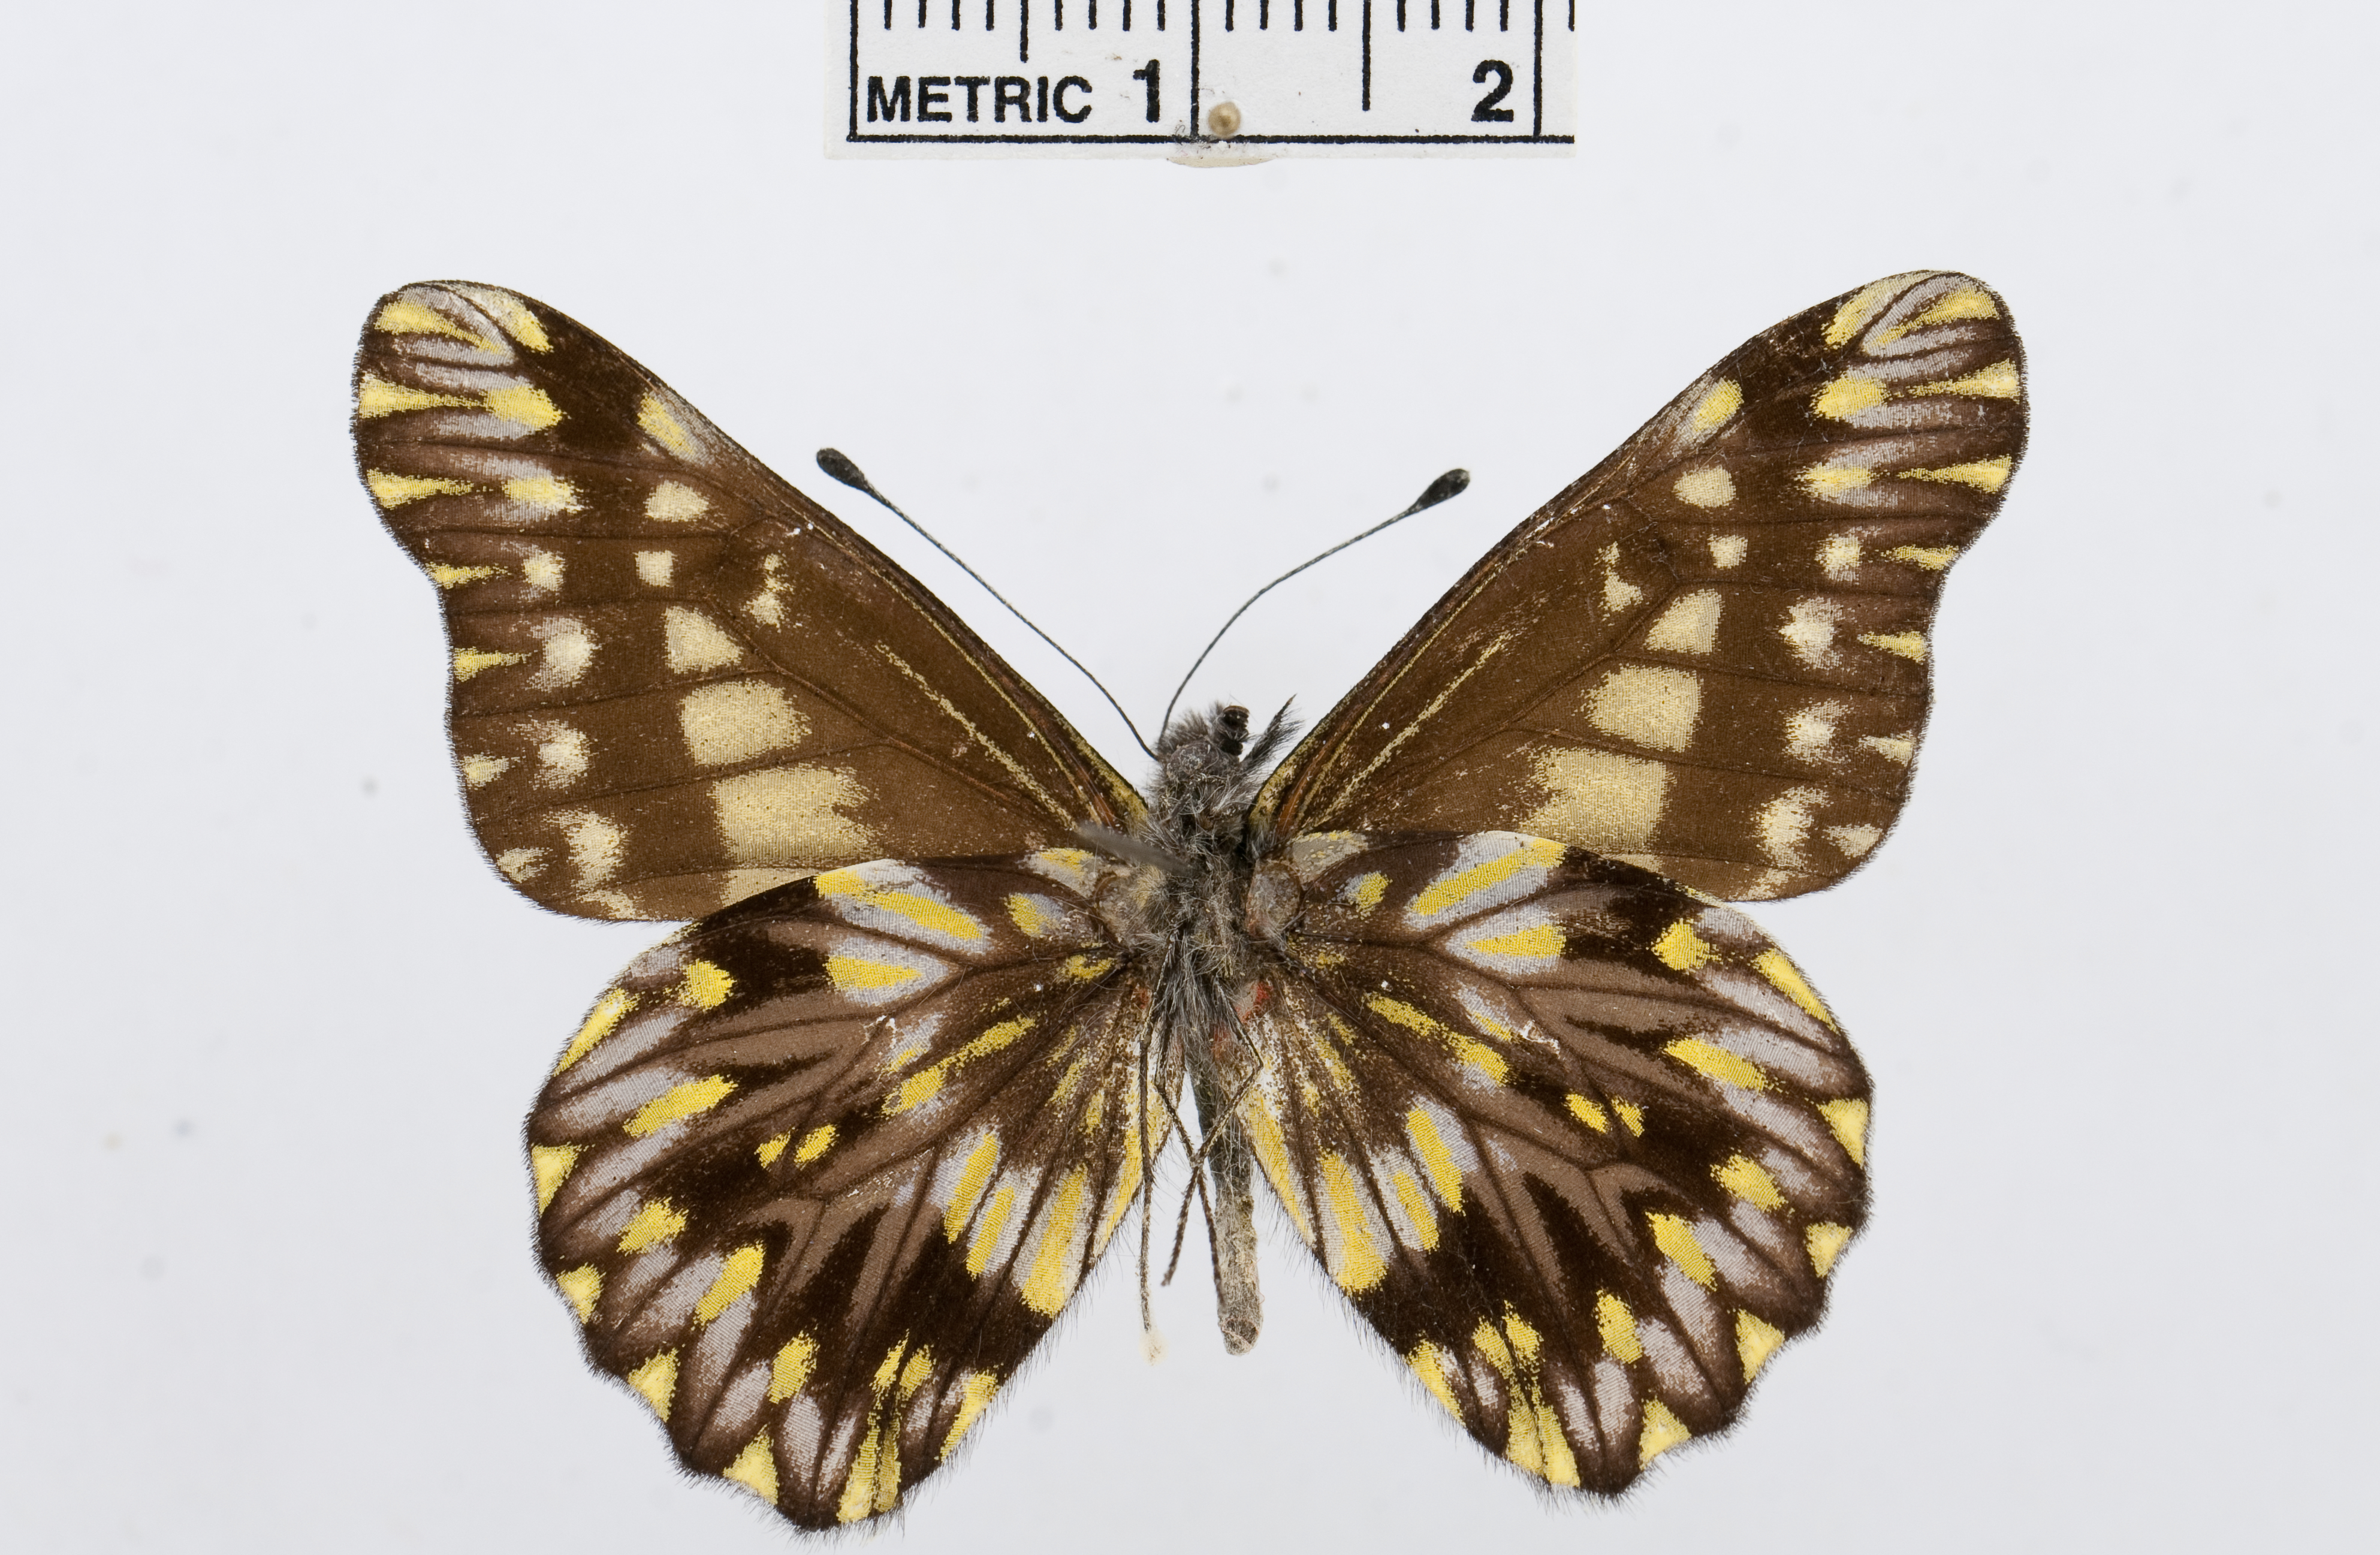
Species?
Catasticta nimbata
